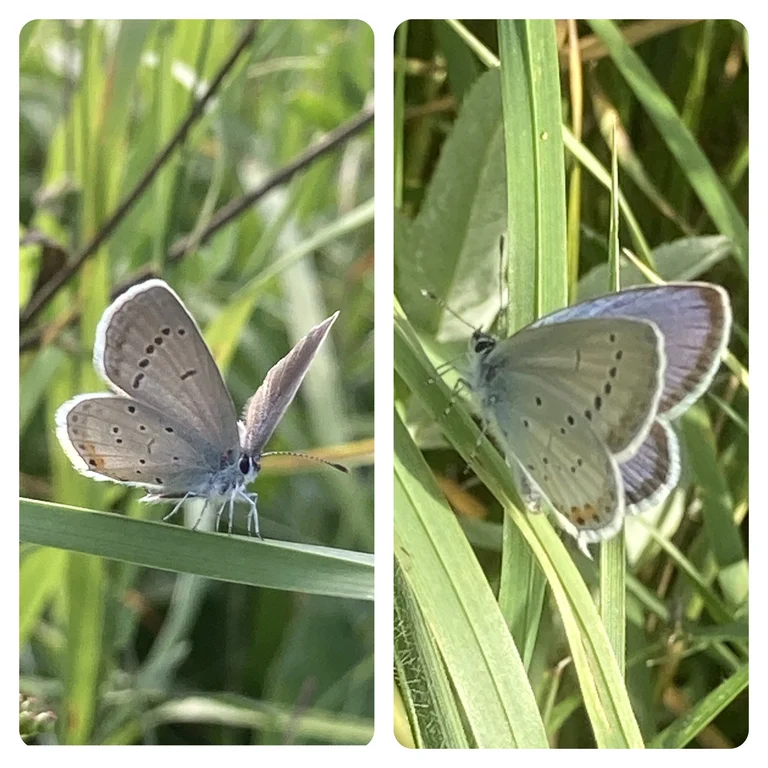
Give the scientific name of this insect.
Cupido argiades (also Elkalyce argiades)
